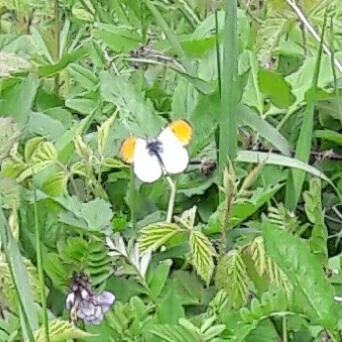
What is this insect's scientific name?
Anthocharis cardamines
